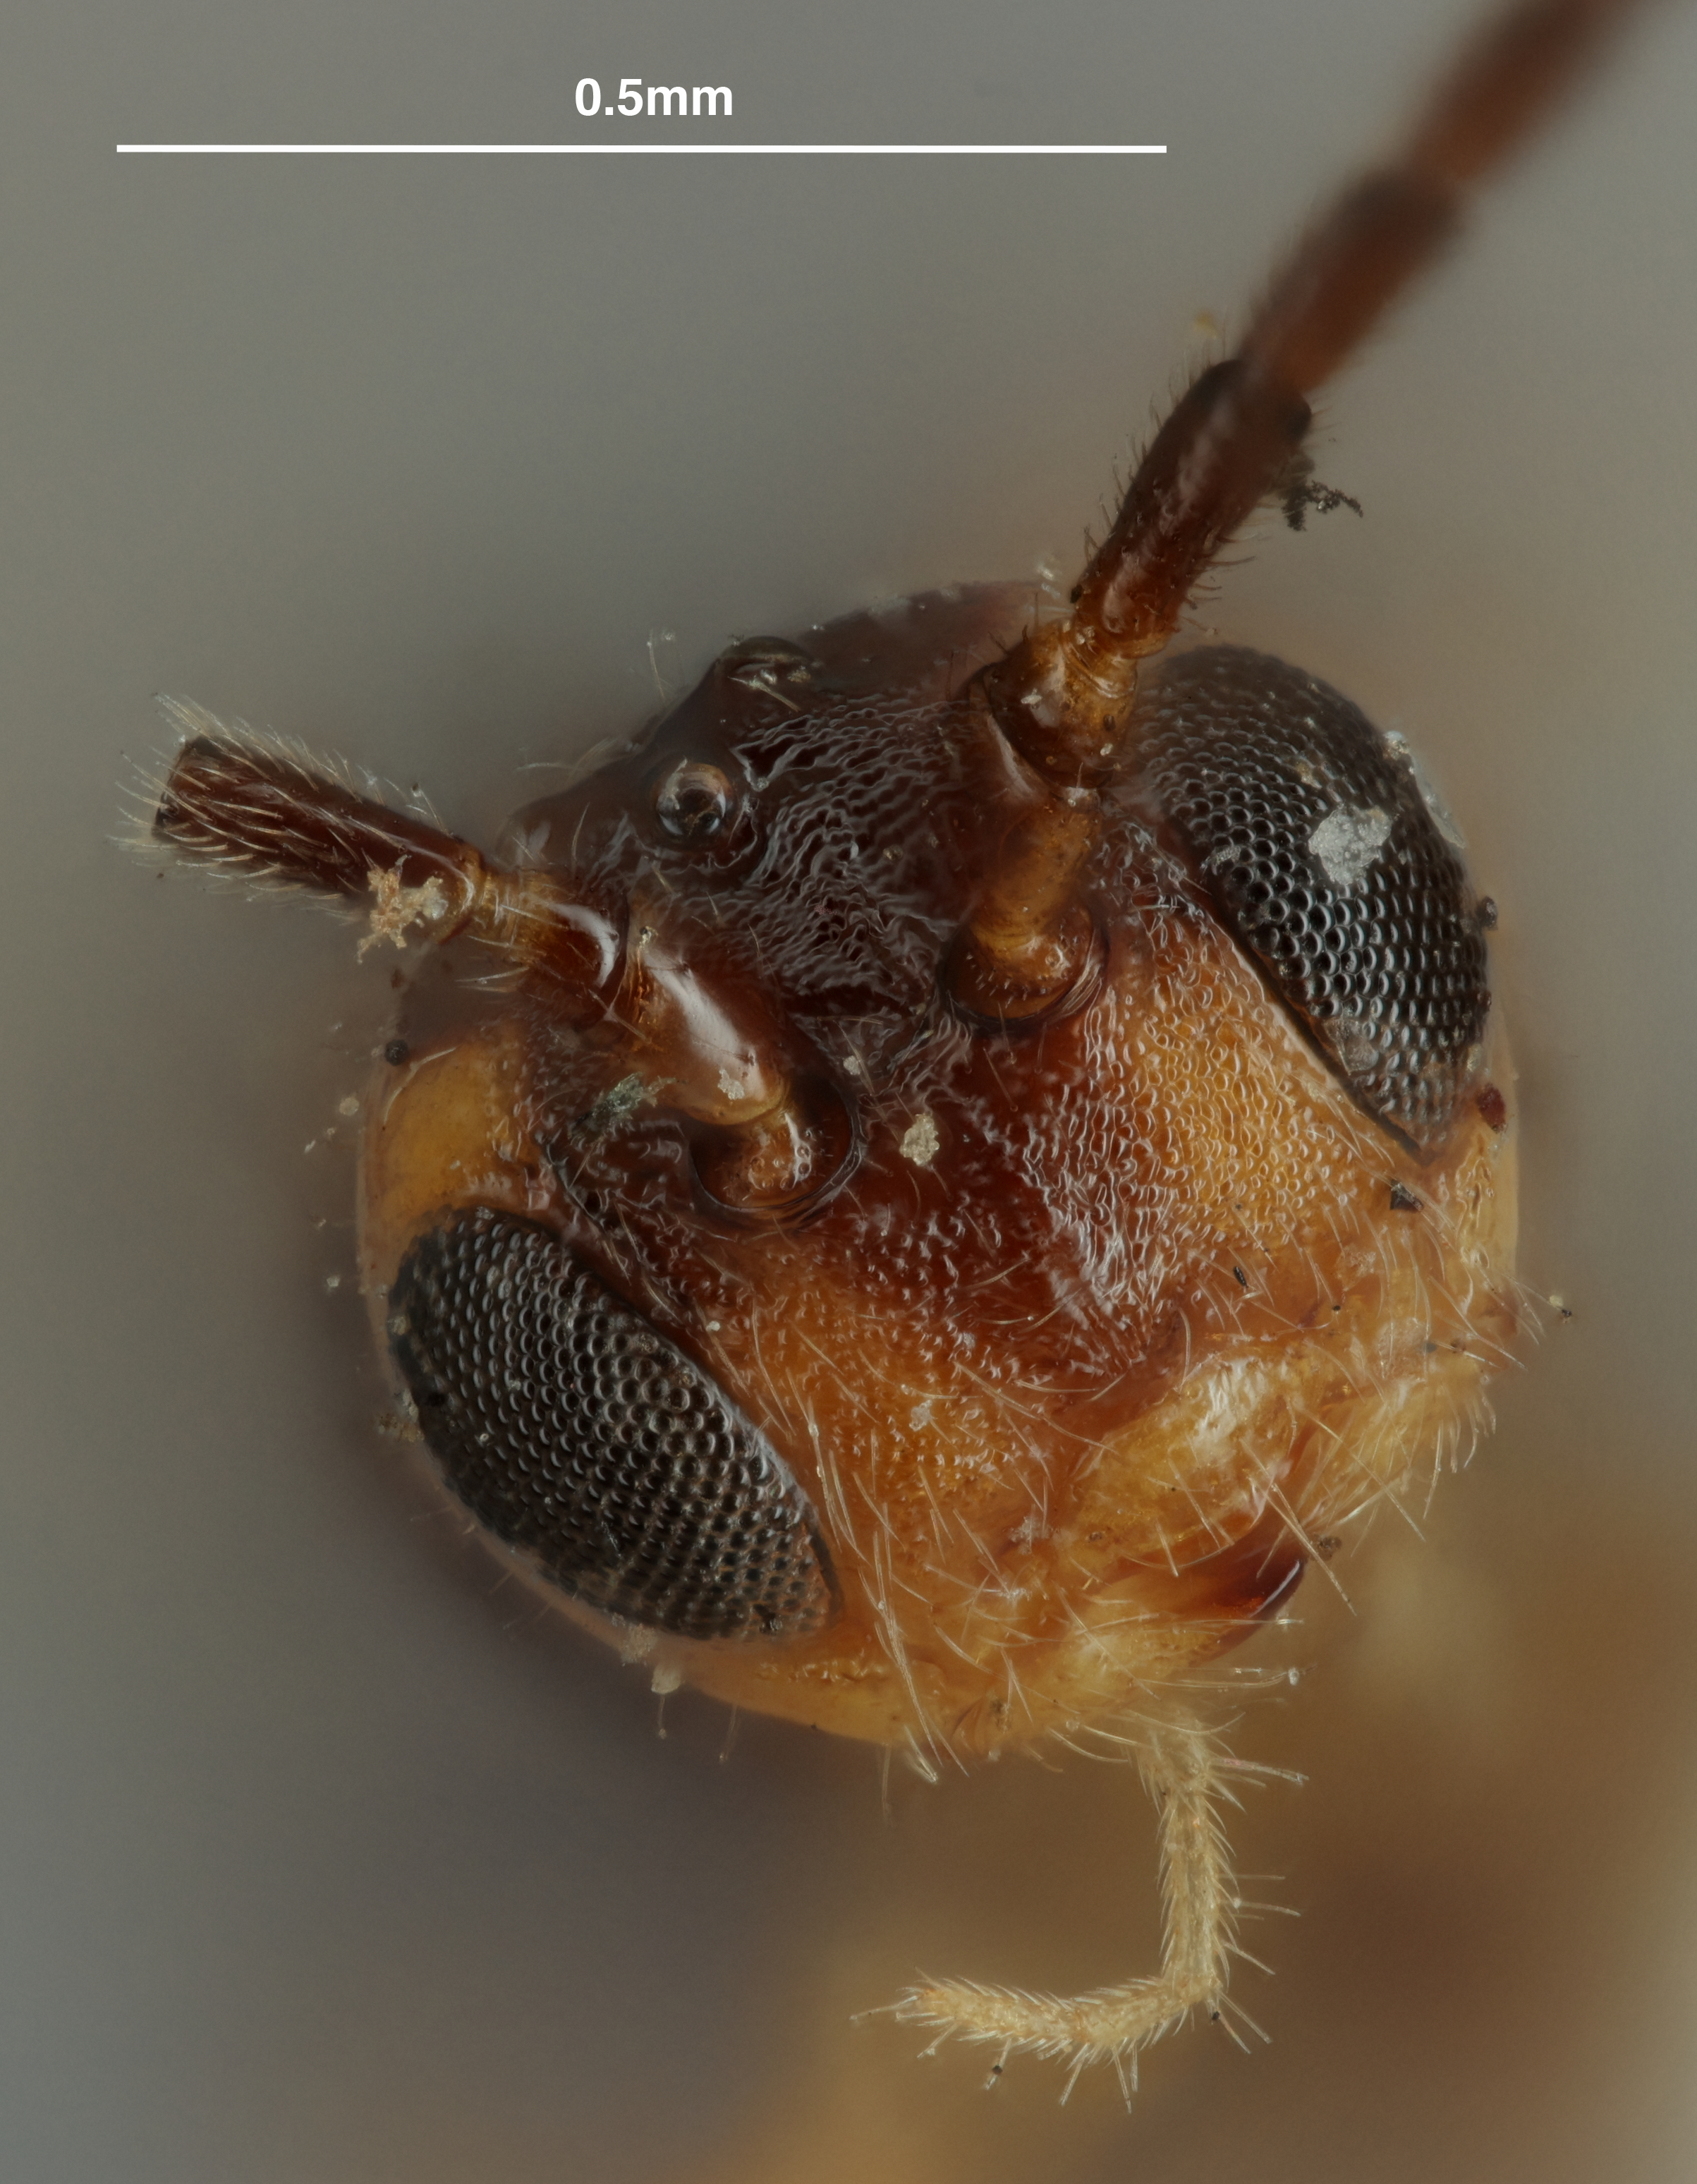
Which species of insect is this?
Neopius carinaticeps
